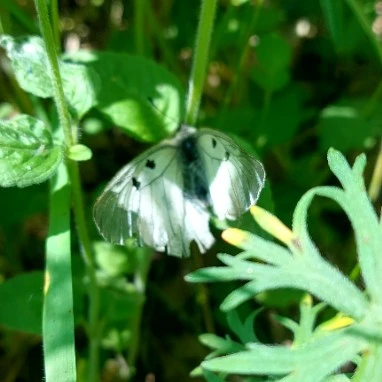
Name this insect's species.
Parnassius mnemosyne
